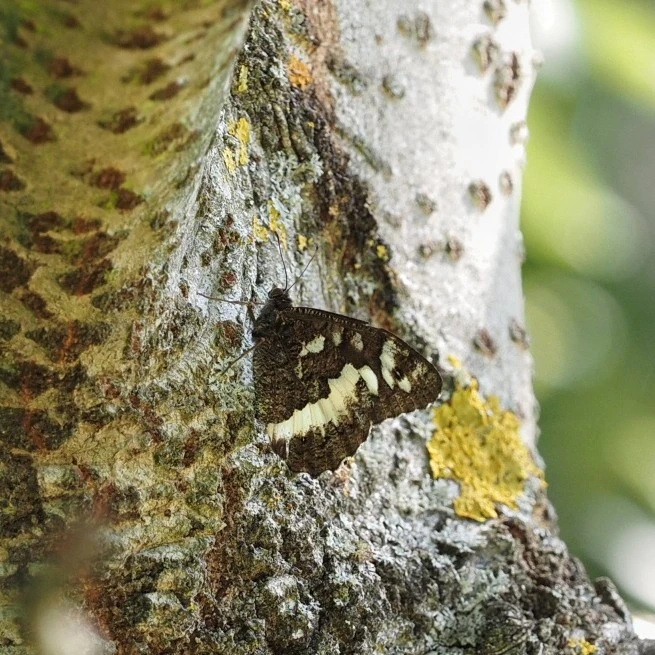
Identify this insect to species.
Brintesia circe
